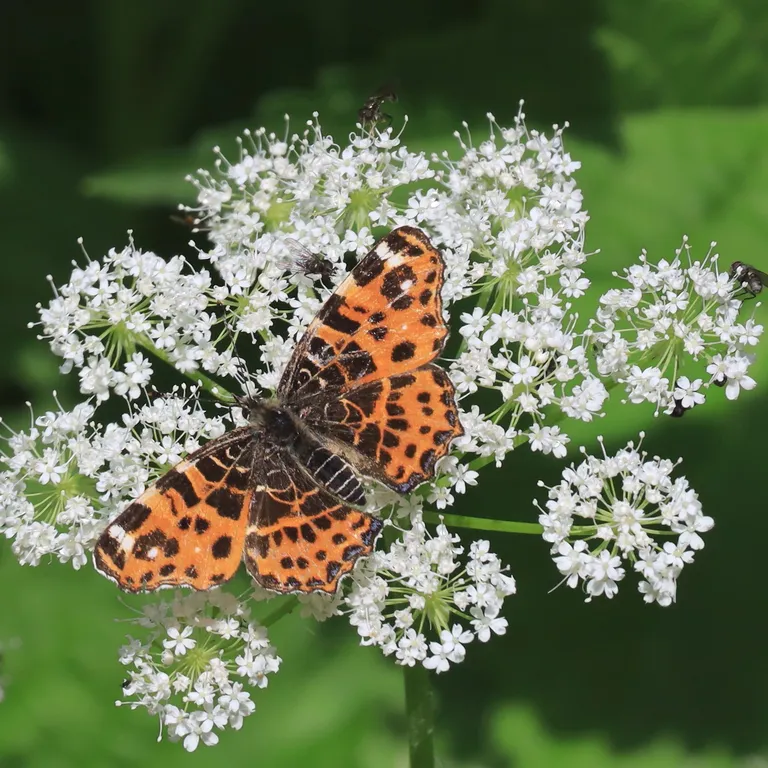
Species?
Araschnia levana
